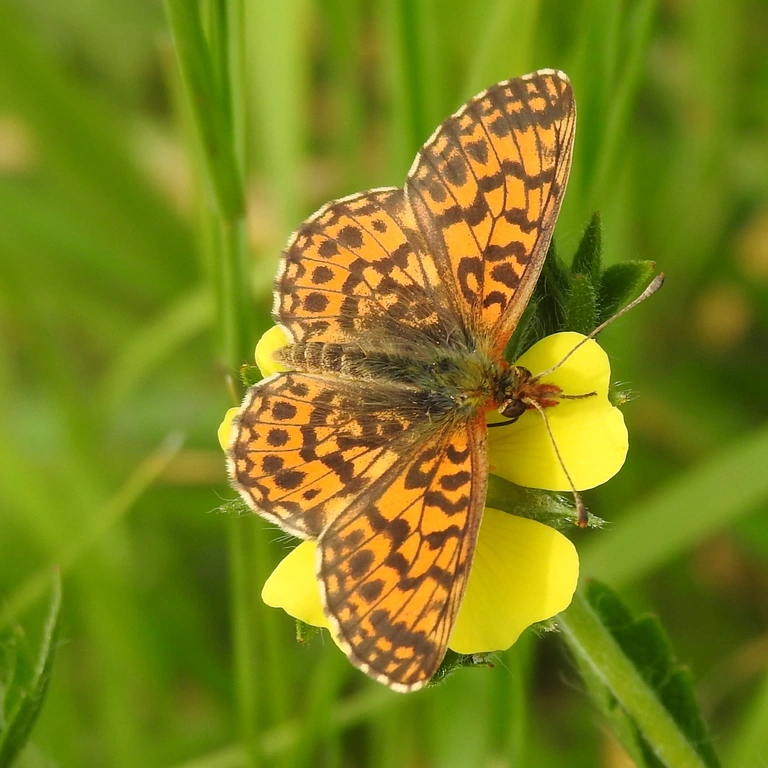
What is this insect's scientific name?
Boloria dia
